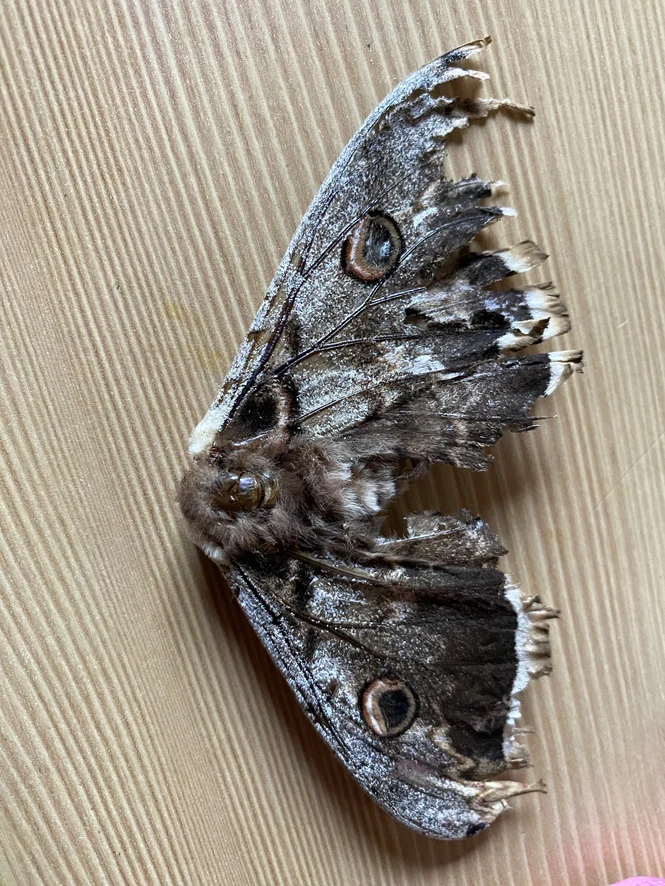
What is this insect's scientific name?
Saturnia pyri
